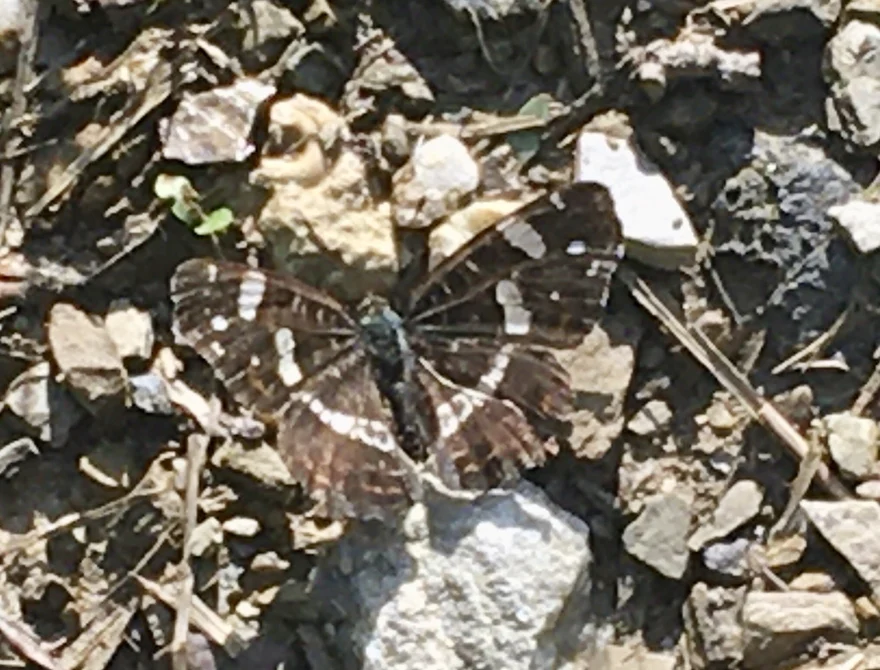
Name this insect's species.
Araschnia levana
